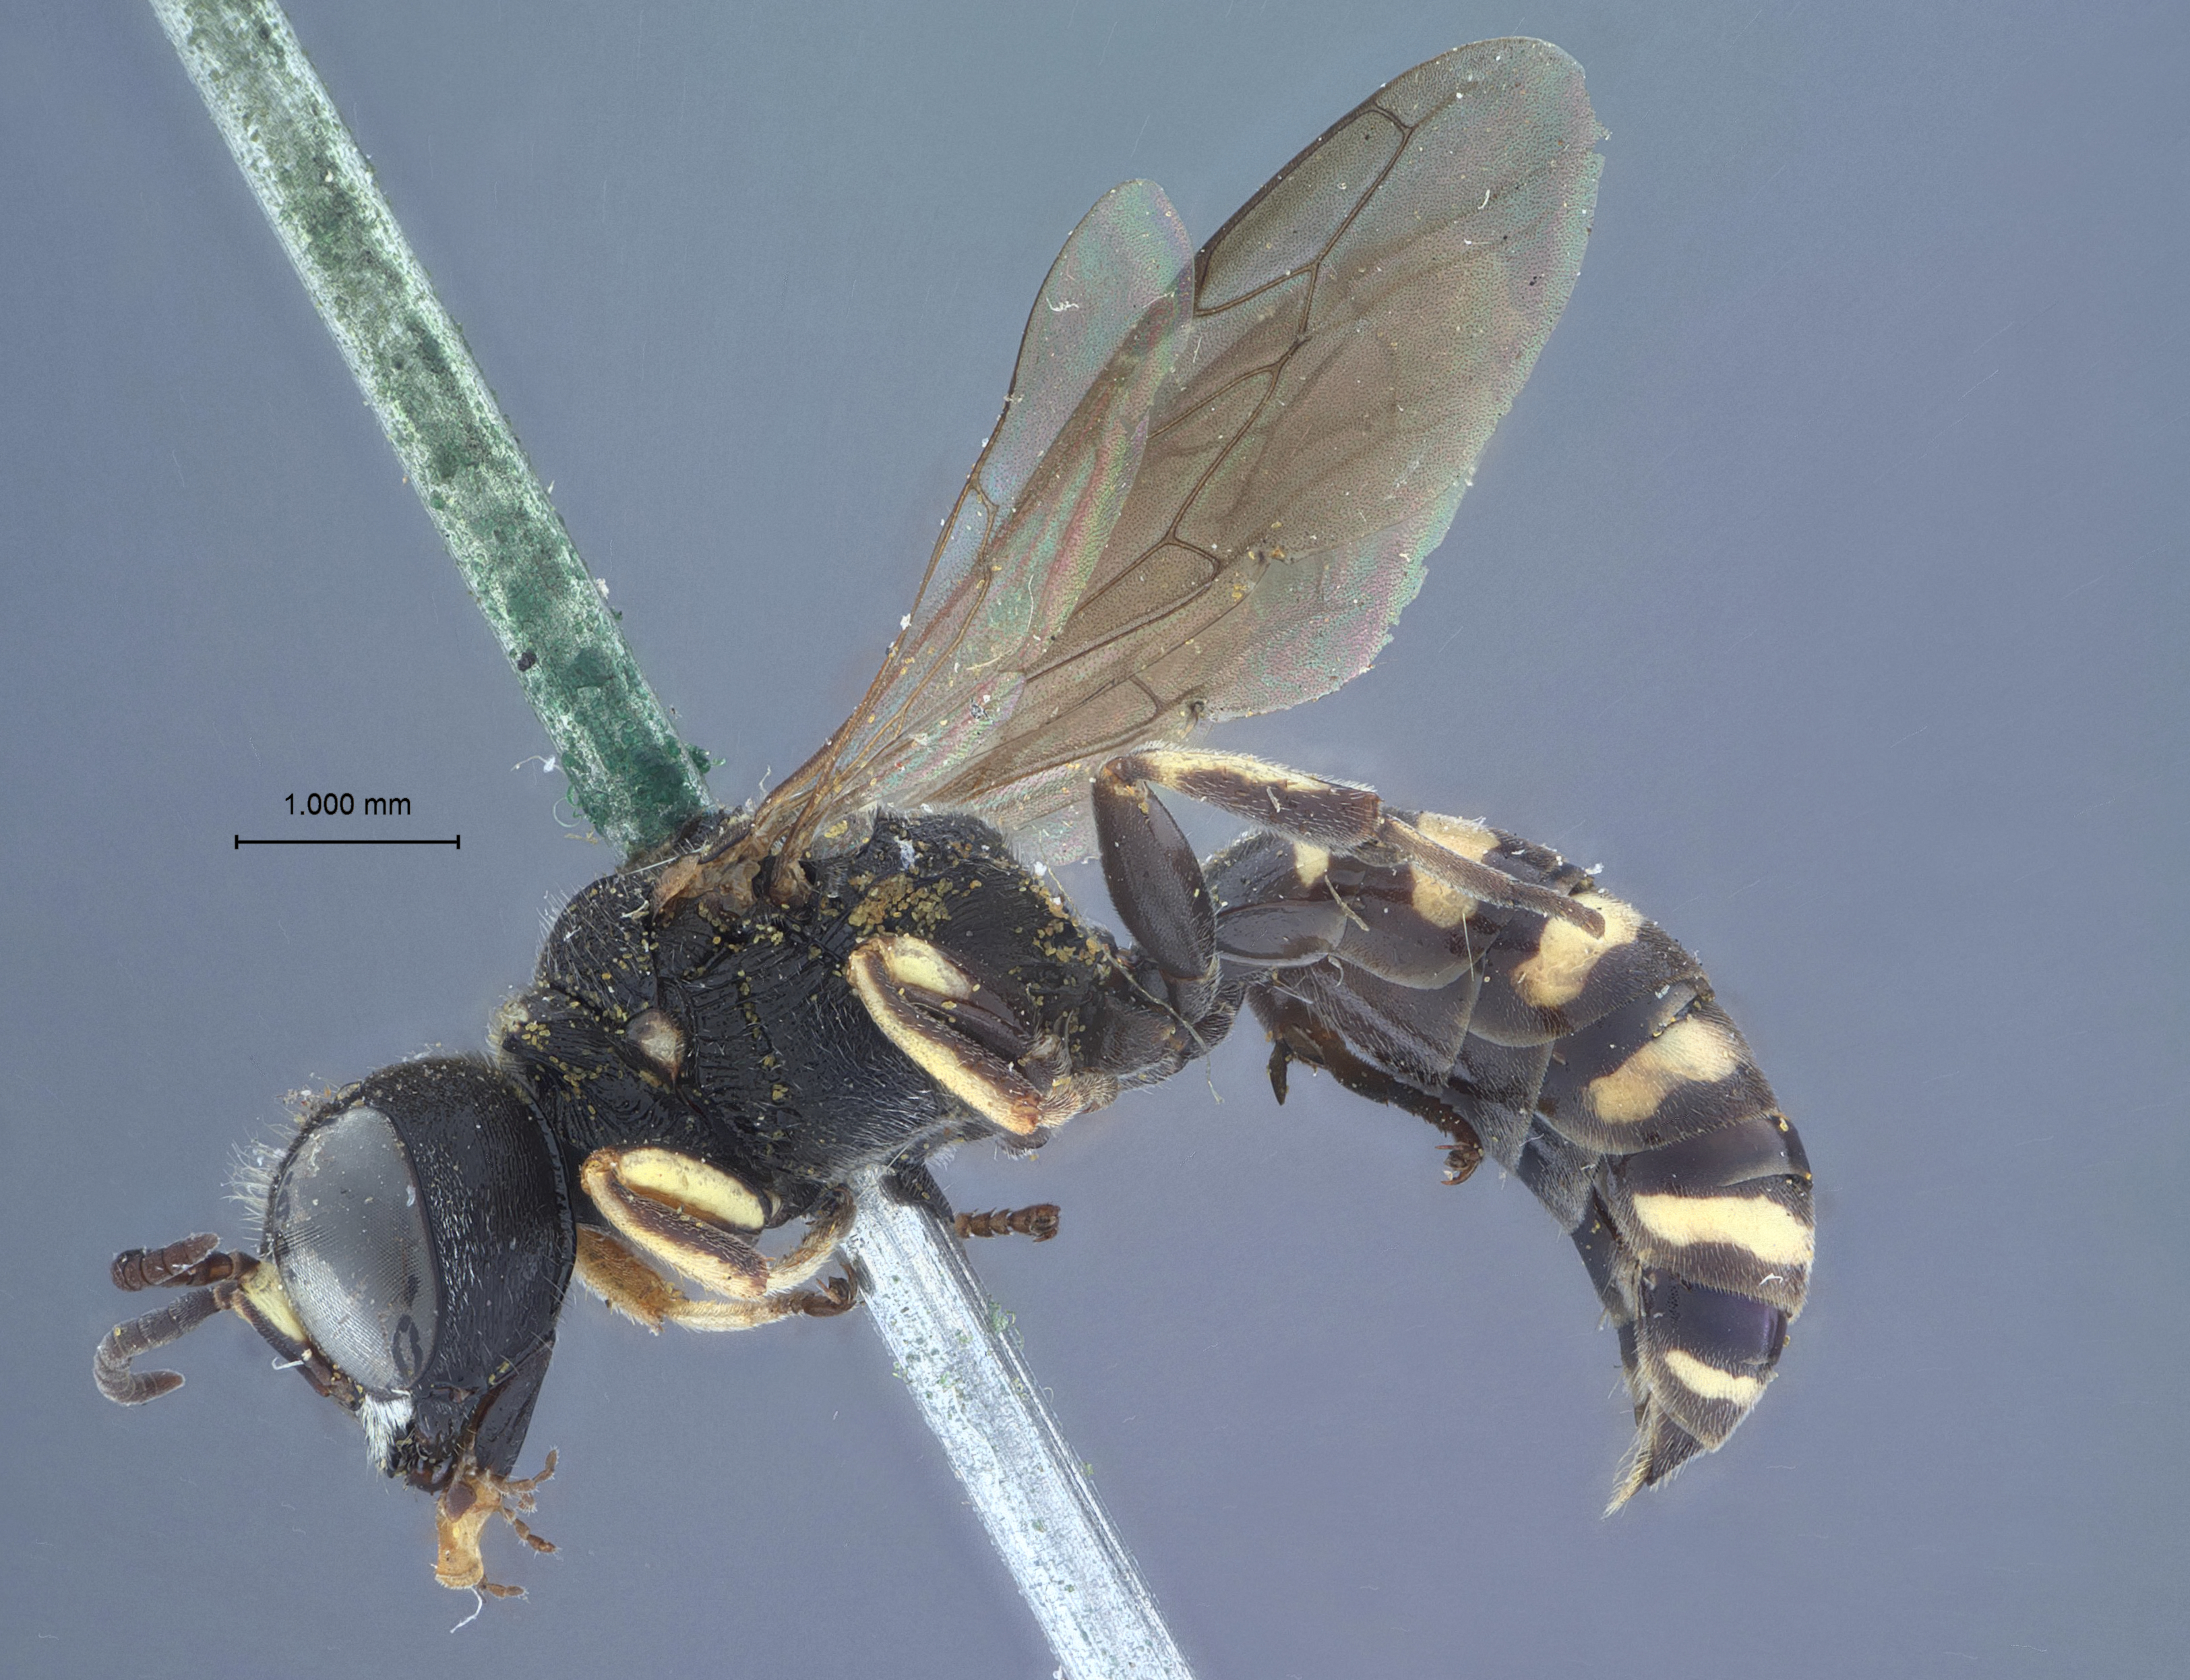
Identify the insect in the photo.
Crabro heraclei
